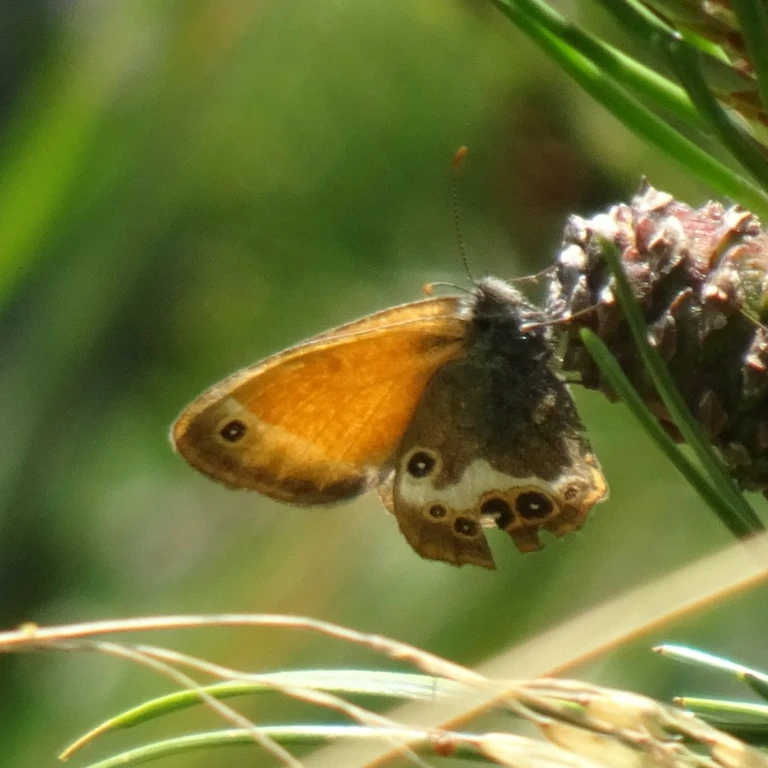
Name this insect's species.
Coenonympha arcania
